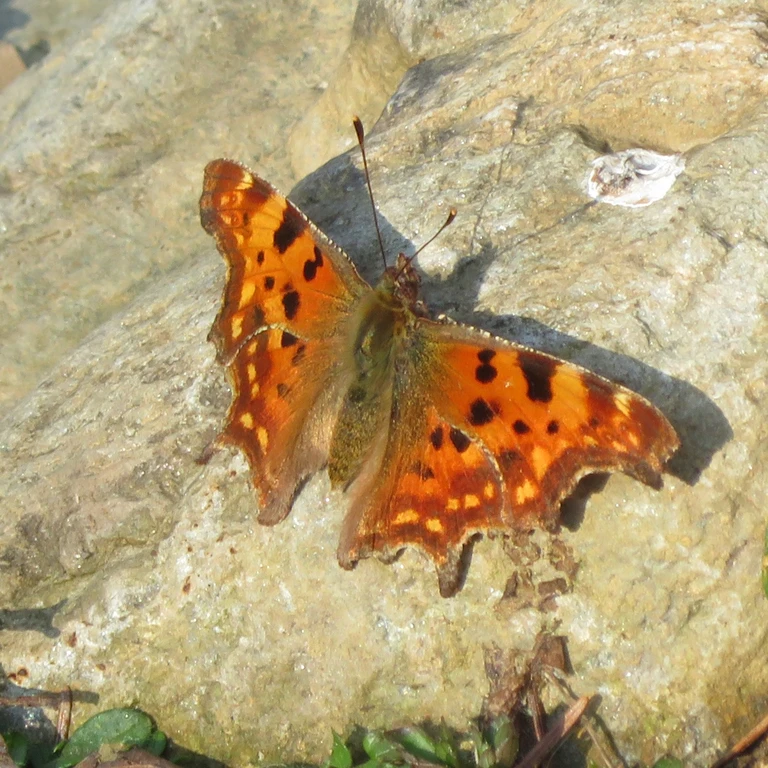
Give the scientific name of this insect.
Polygonia c-album
